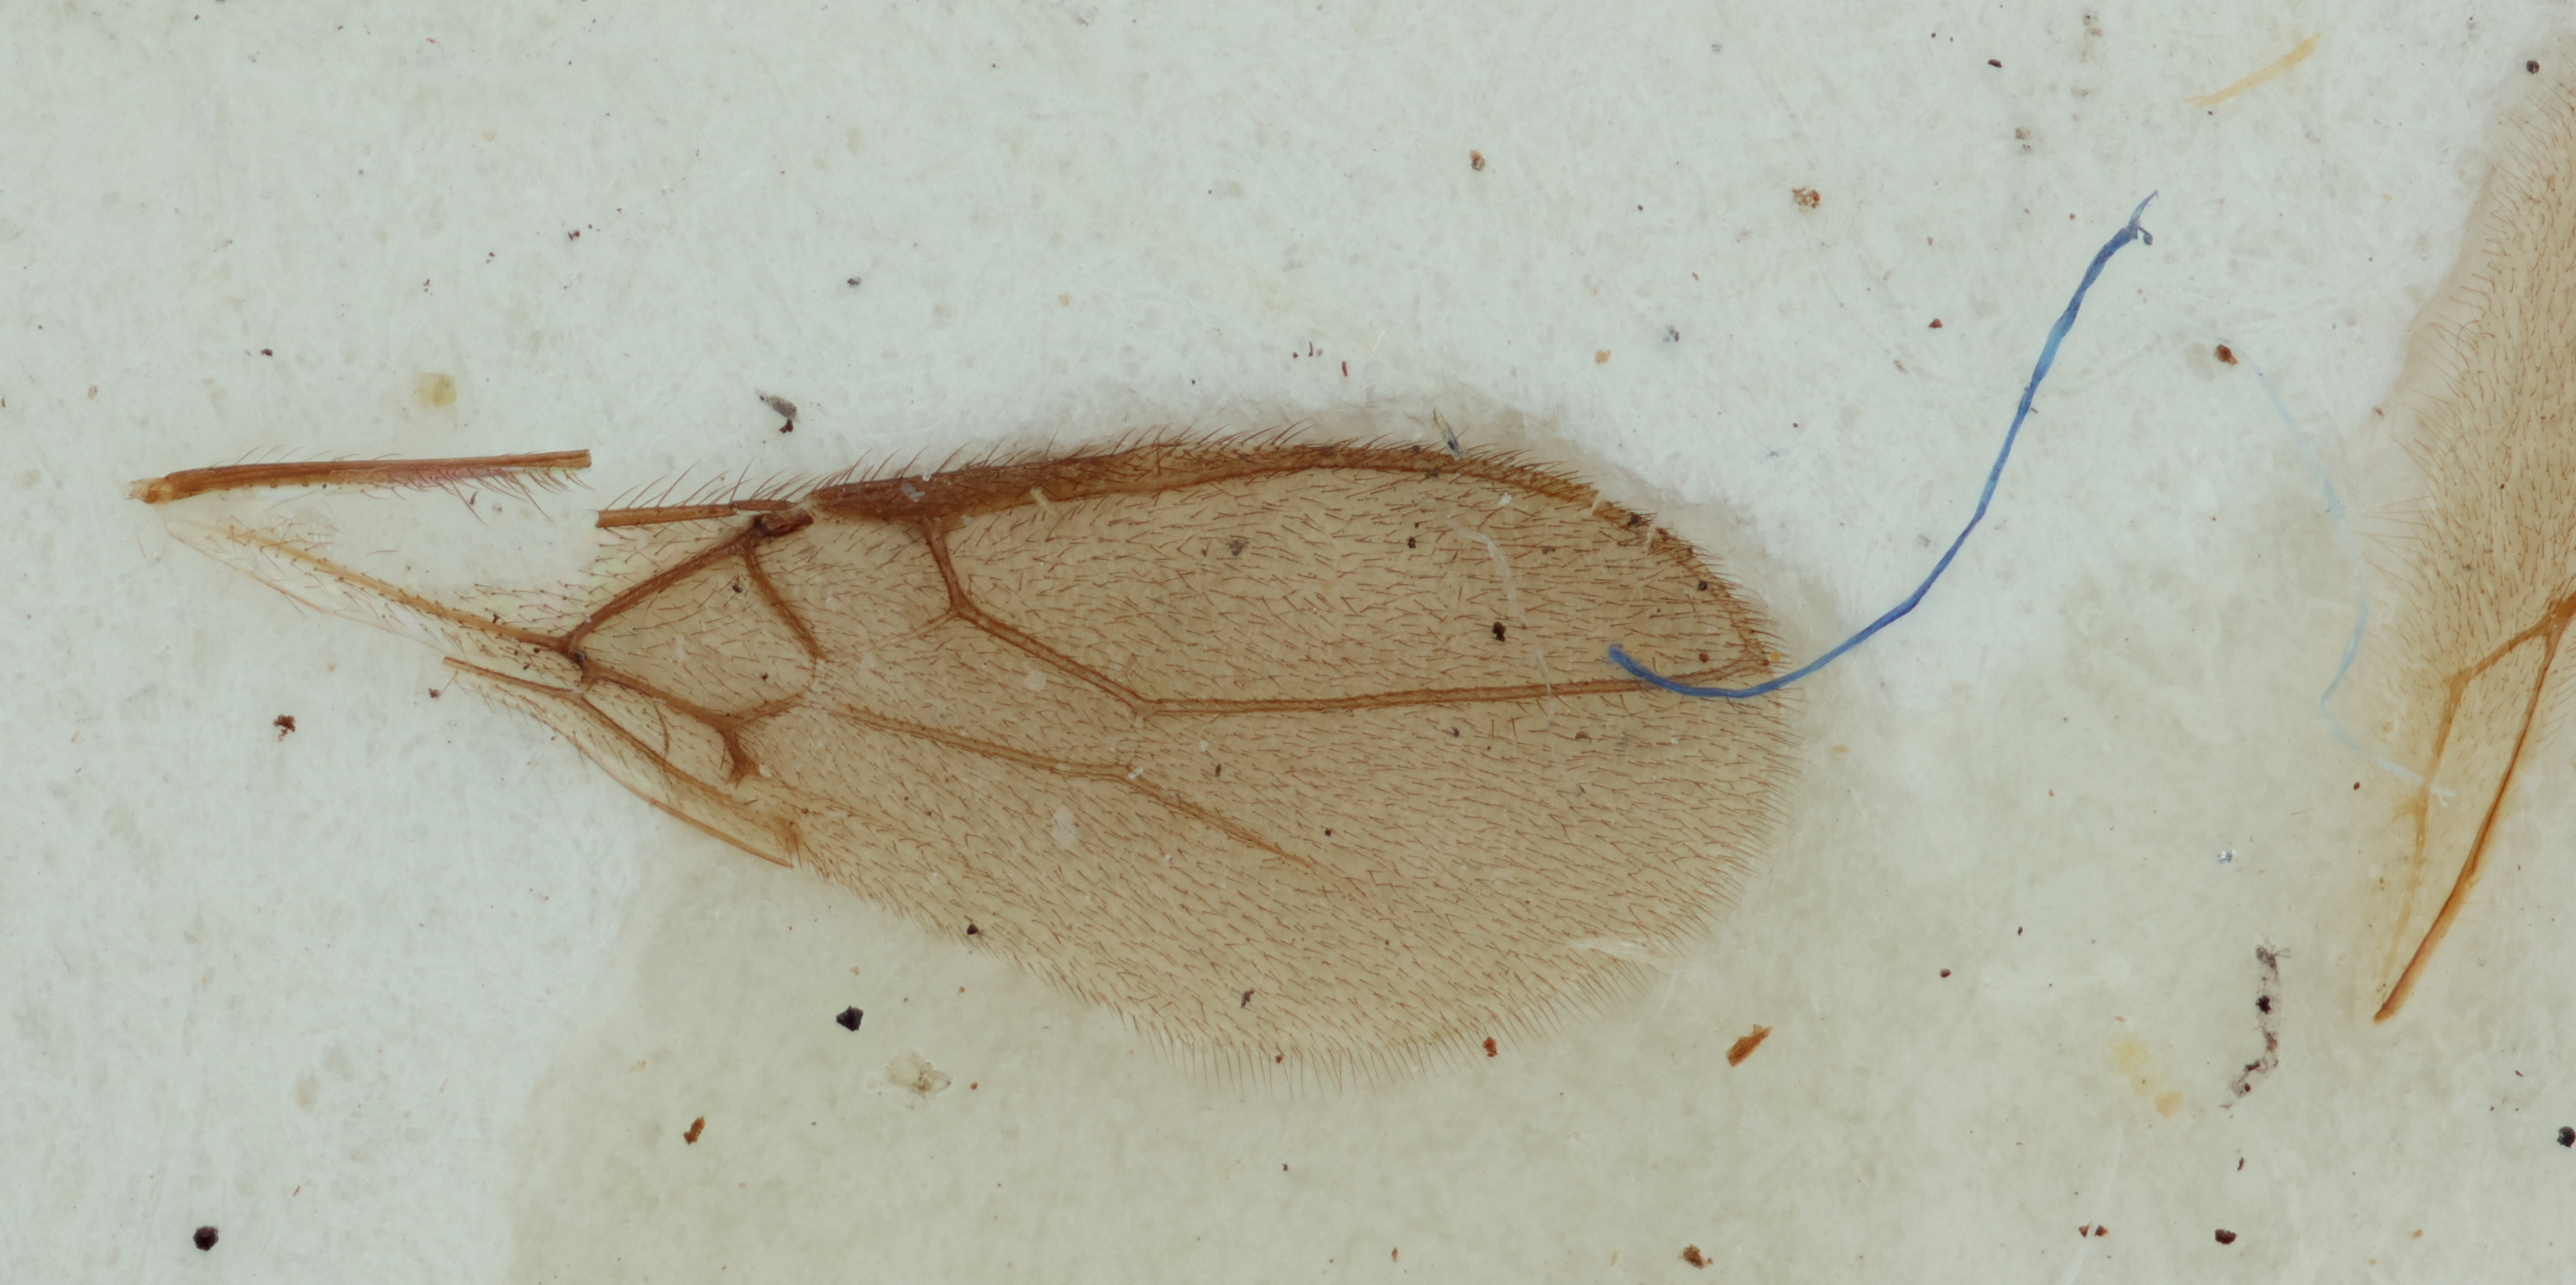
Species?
Aspilota spiracularis
